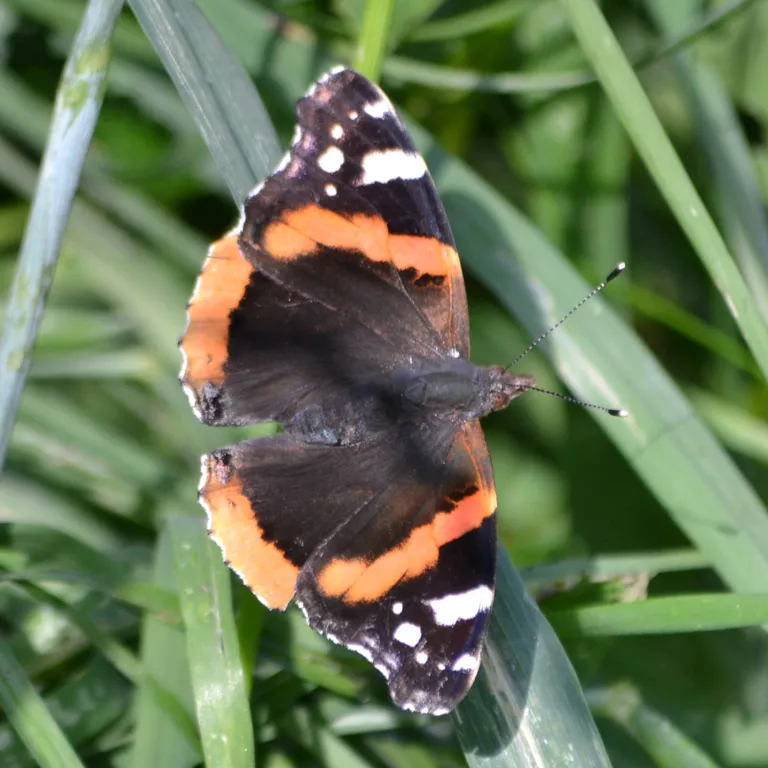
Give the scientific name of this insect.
Vanessa atalanta
